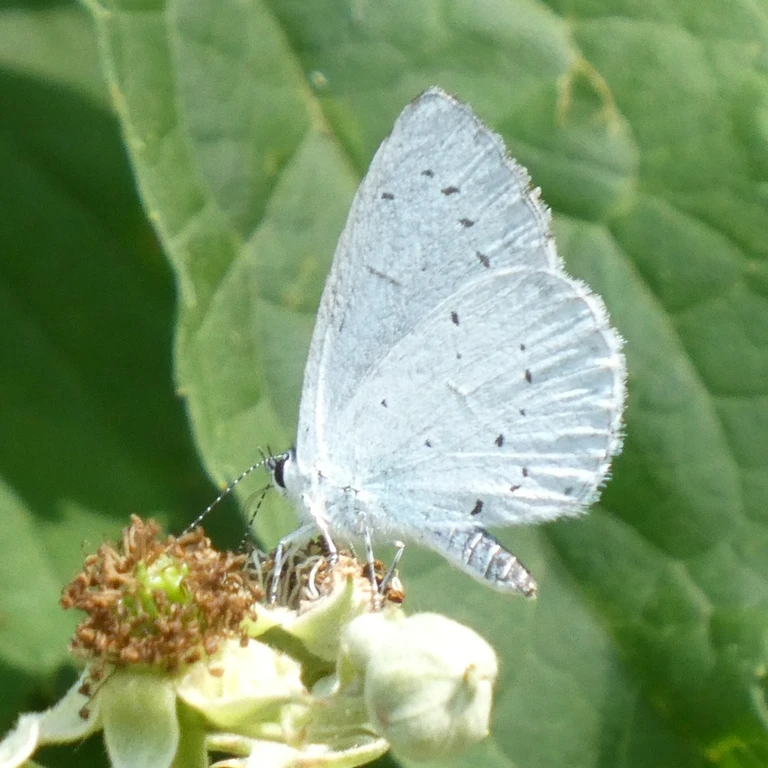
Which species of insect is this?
Celastrina argiolus
